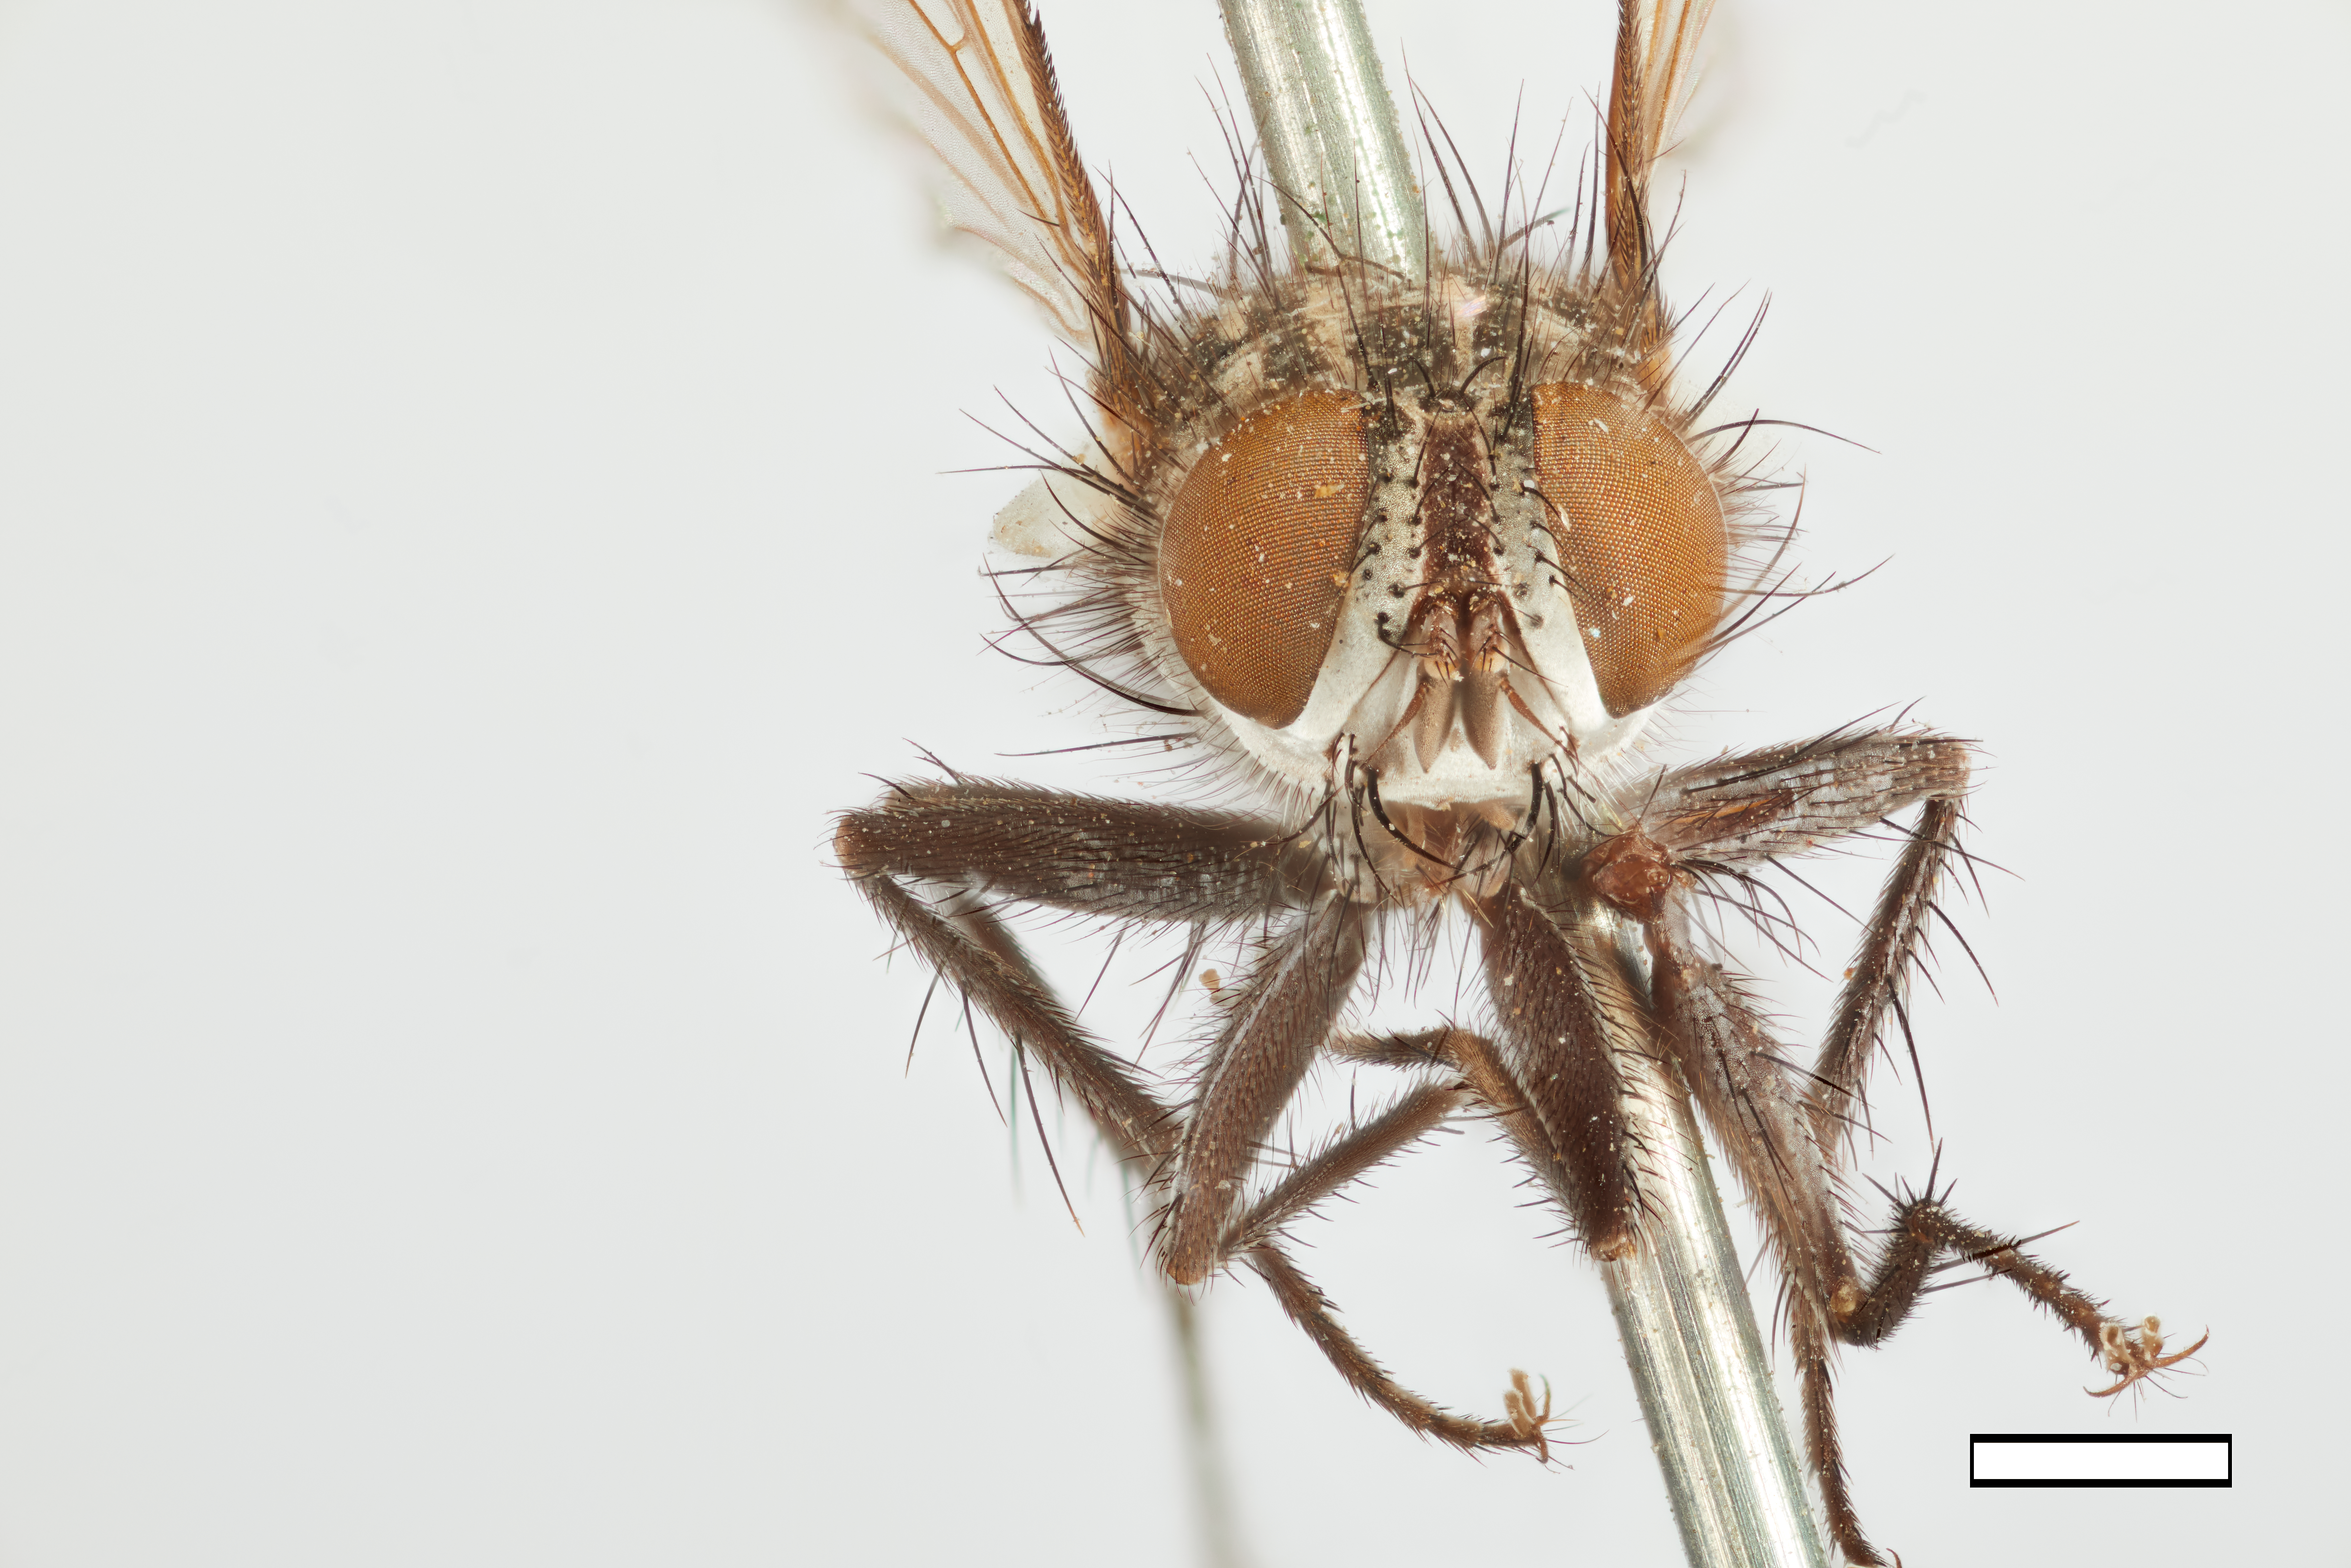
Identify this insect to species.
Acemyia dentata
